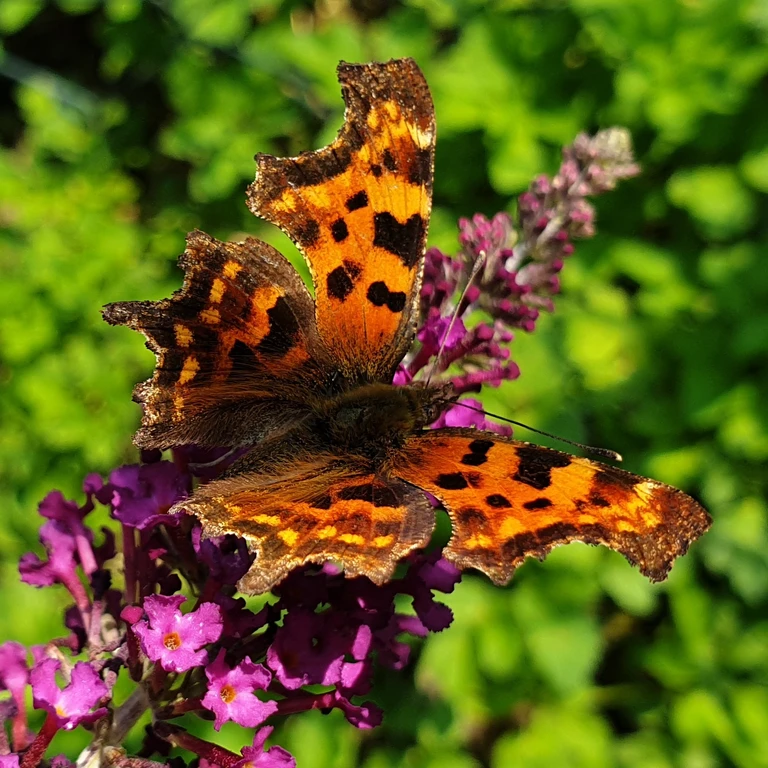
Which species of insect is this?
Polygonia c-album
